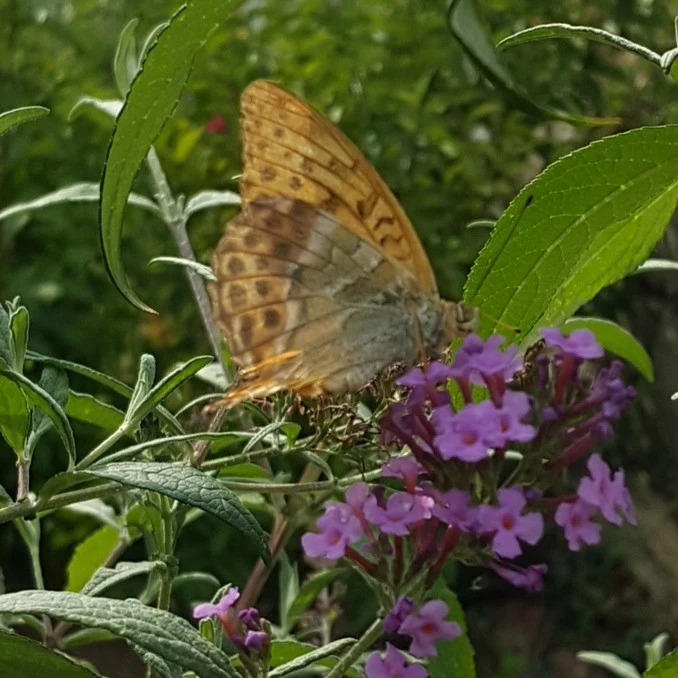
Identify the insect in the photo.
Argynnis paphia
